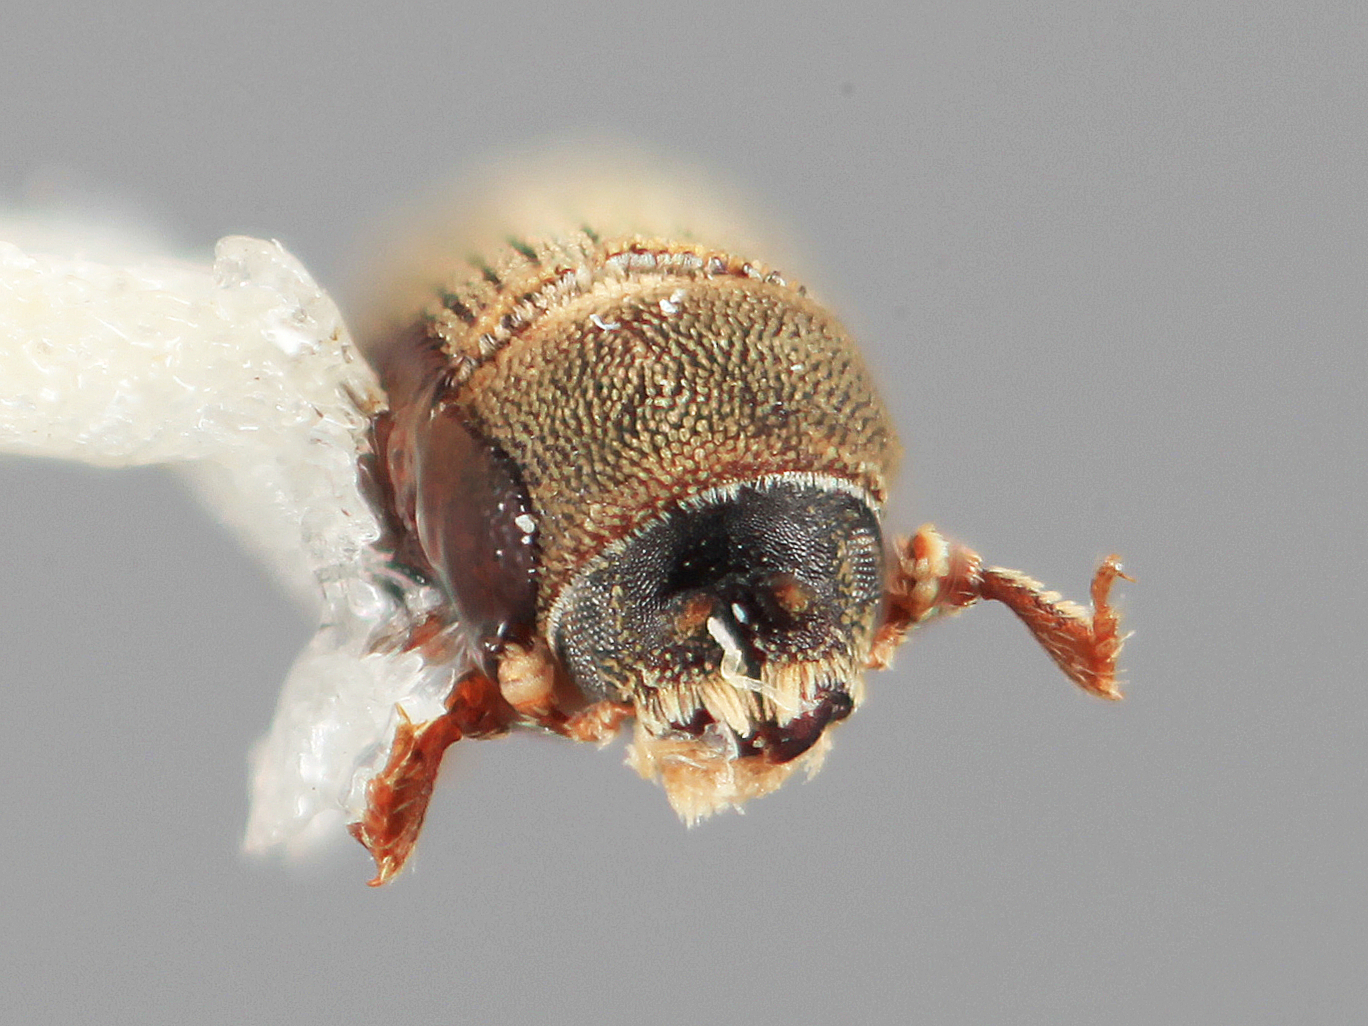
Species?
Carphoborus bicornis
